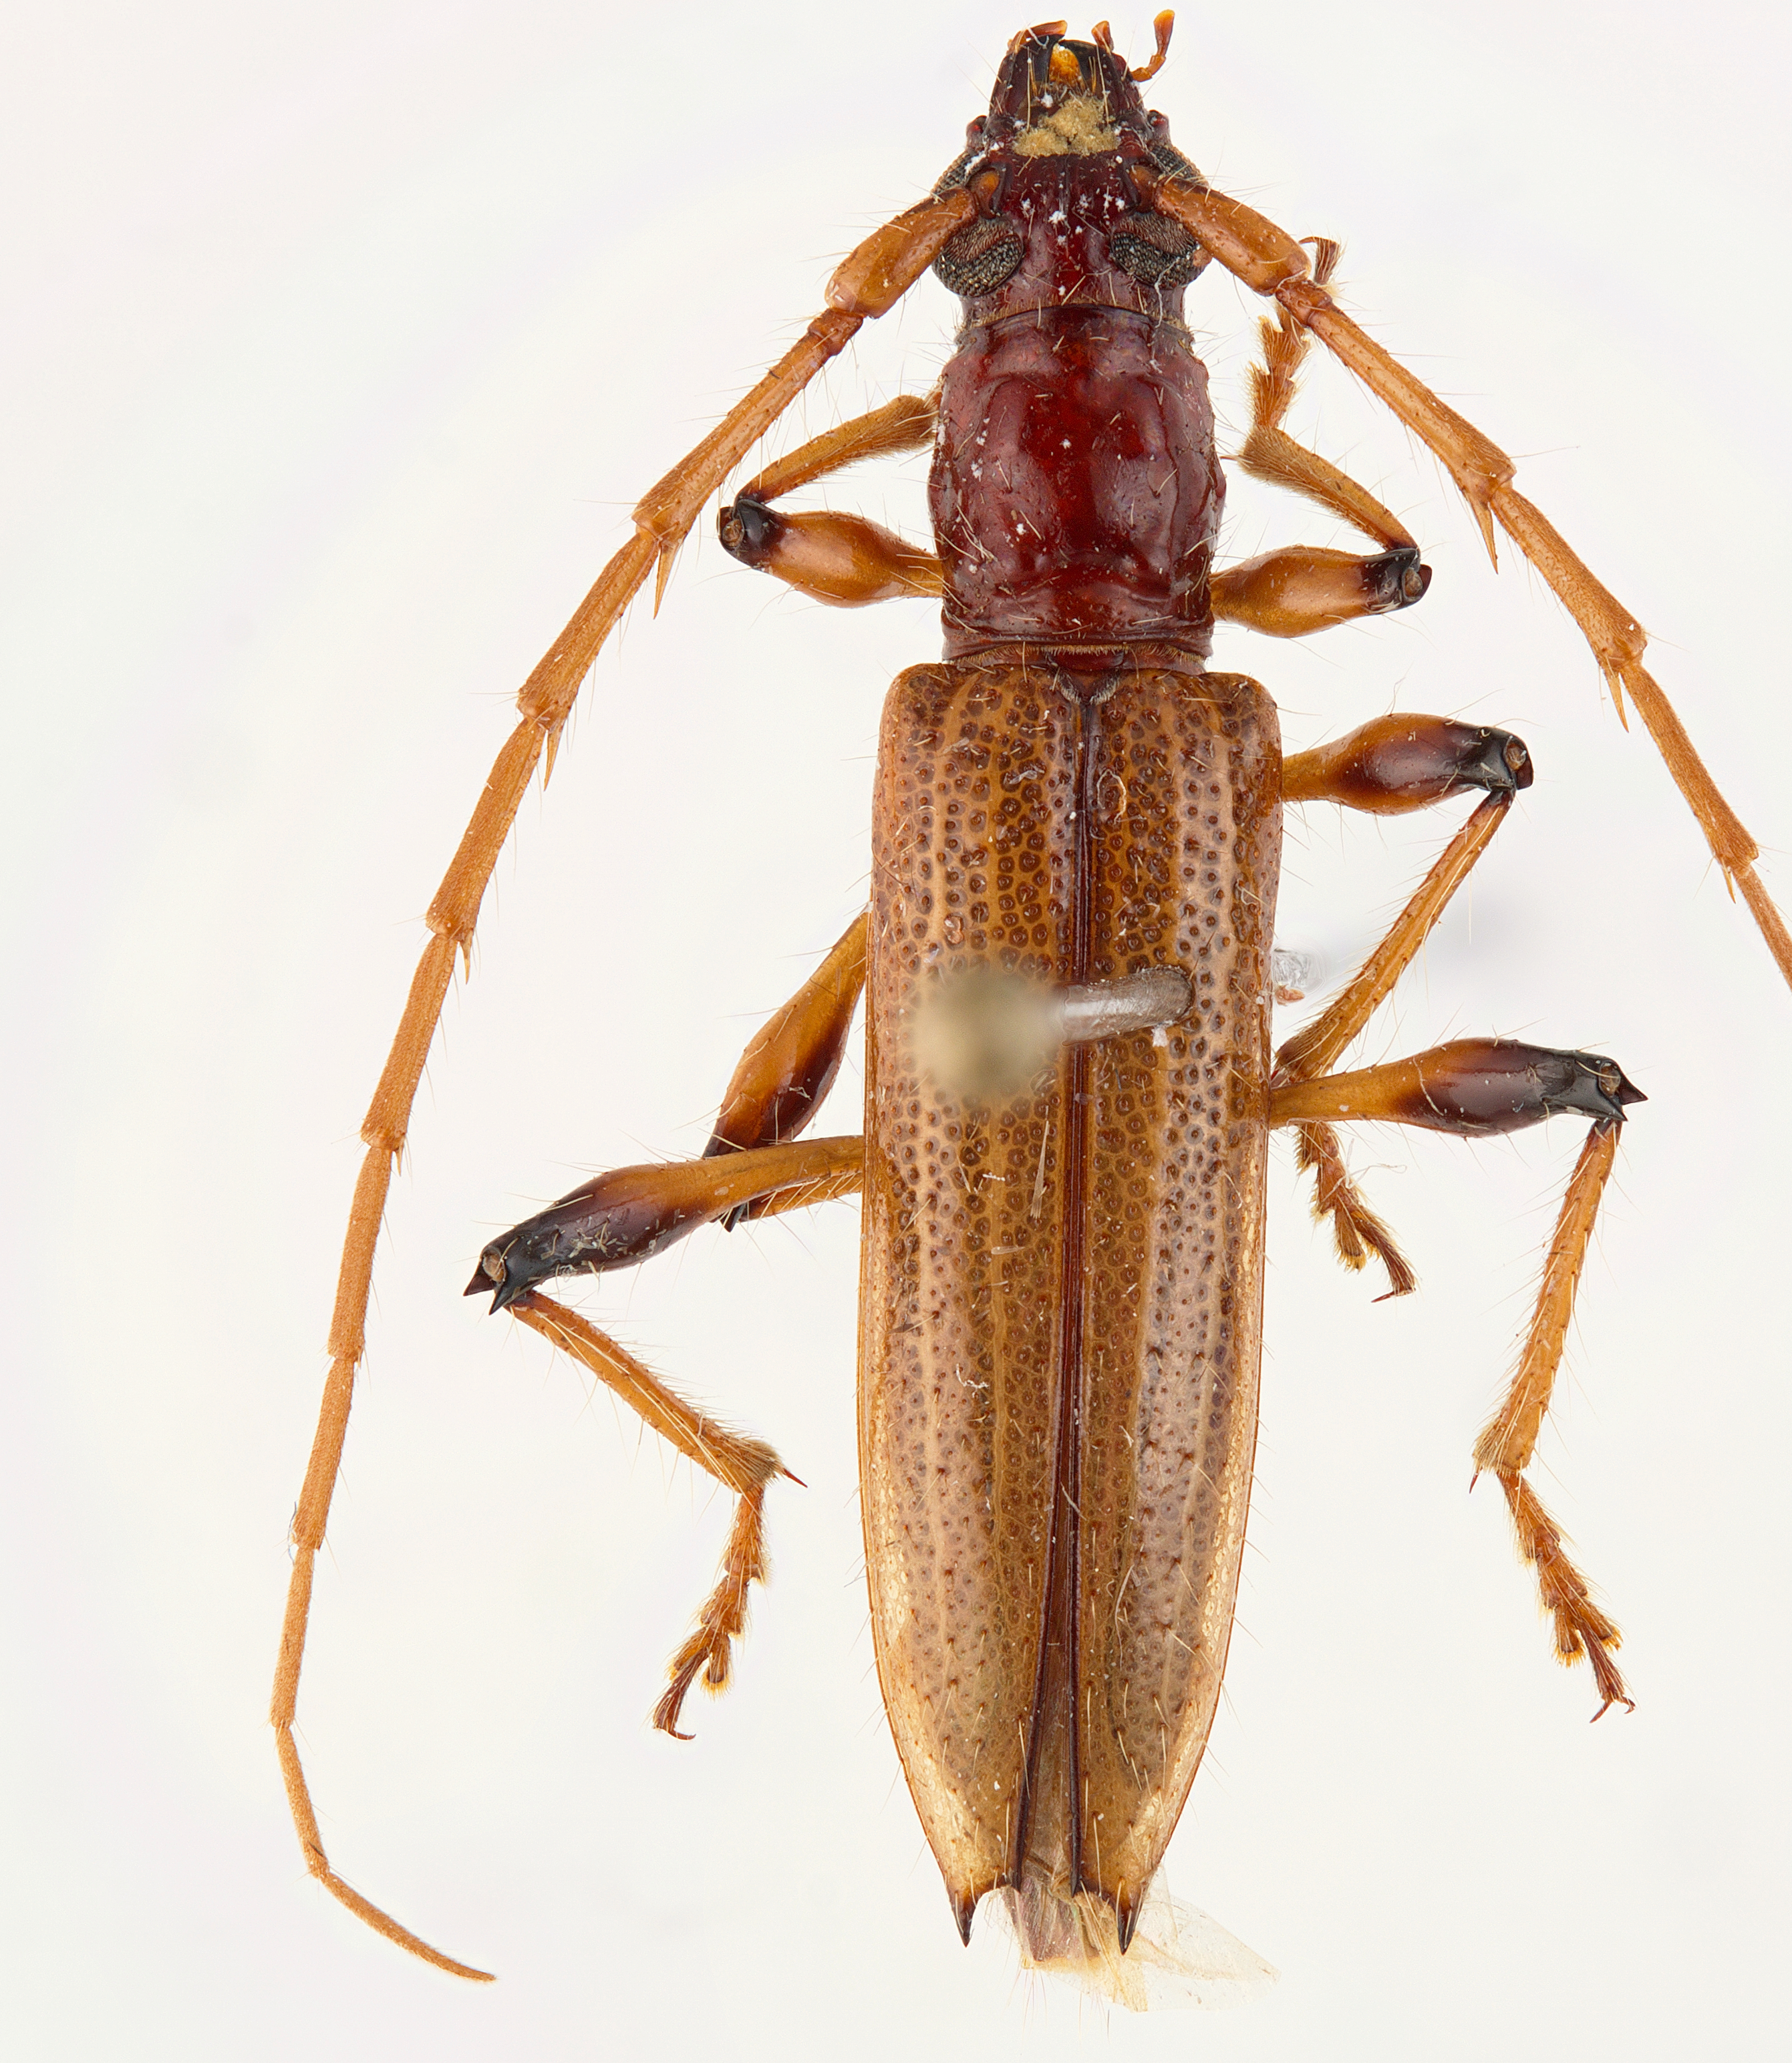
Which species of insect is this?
Stizocera consobrina
